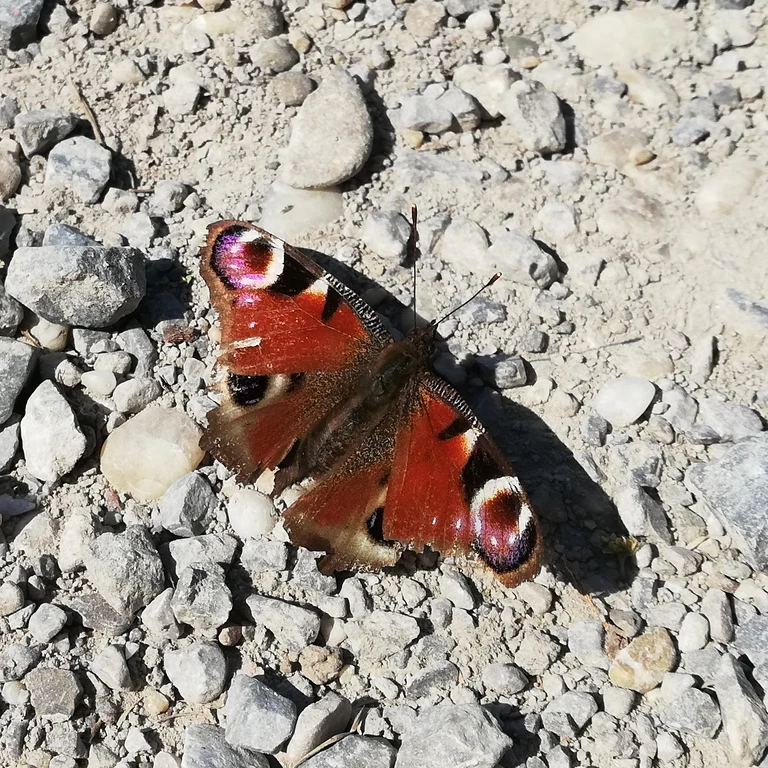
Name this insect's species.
Aglais io
